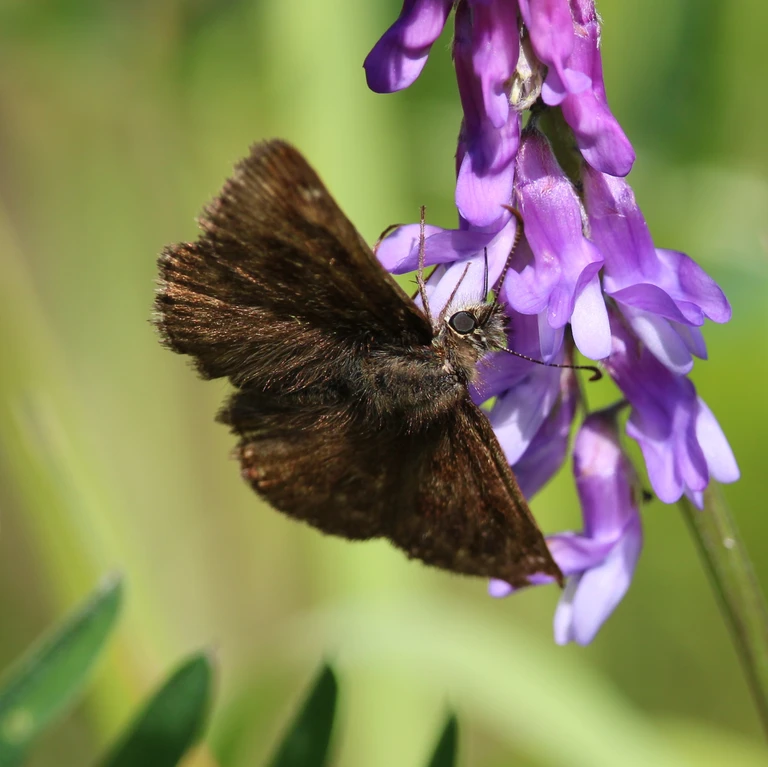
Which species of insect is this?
Erynnis tages
